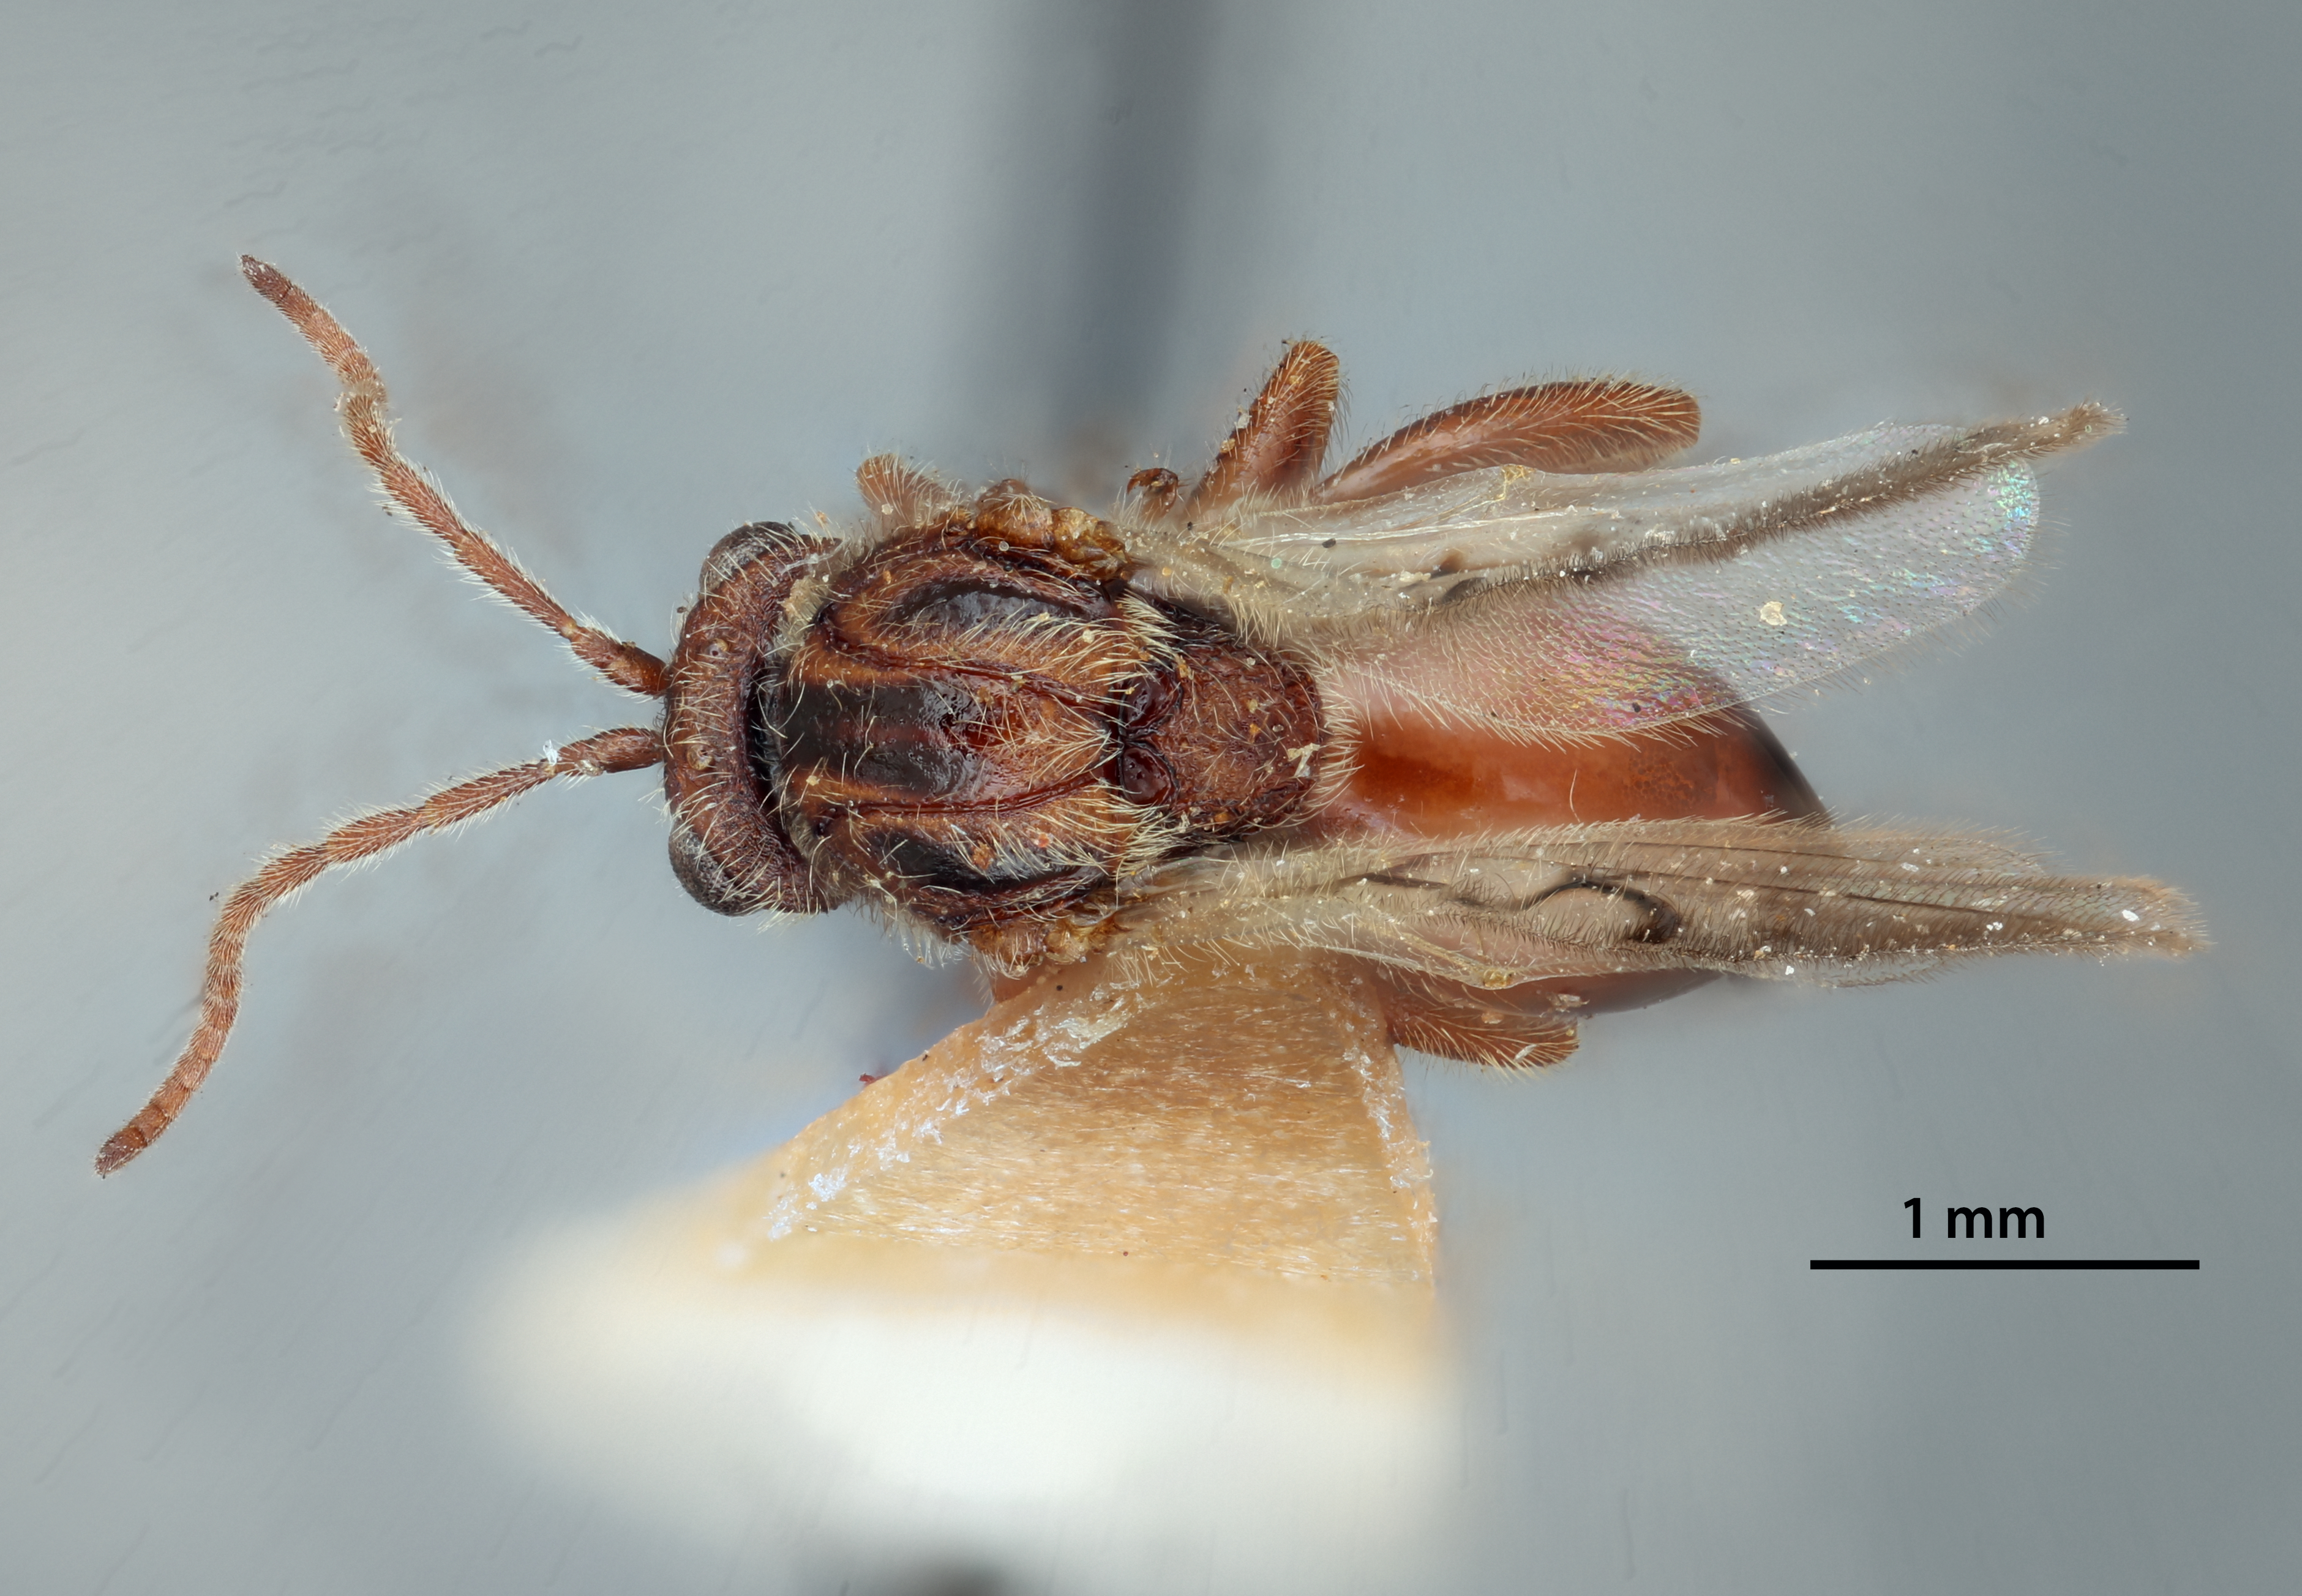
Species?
Diplolepis cava
